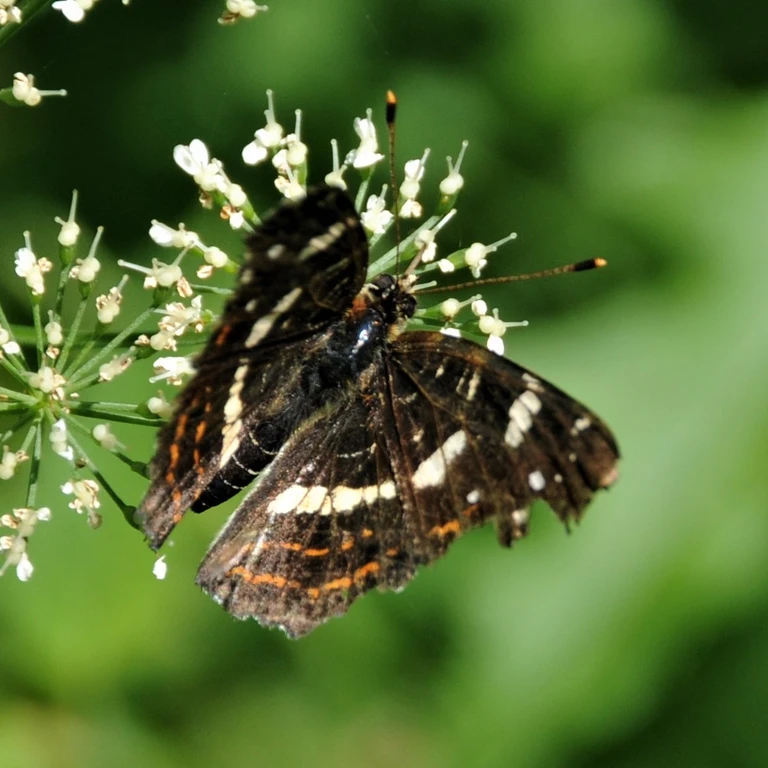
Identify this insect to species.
Araschnia levana
